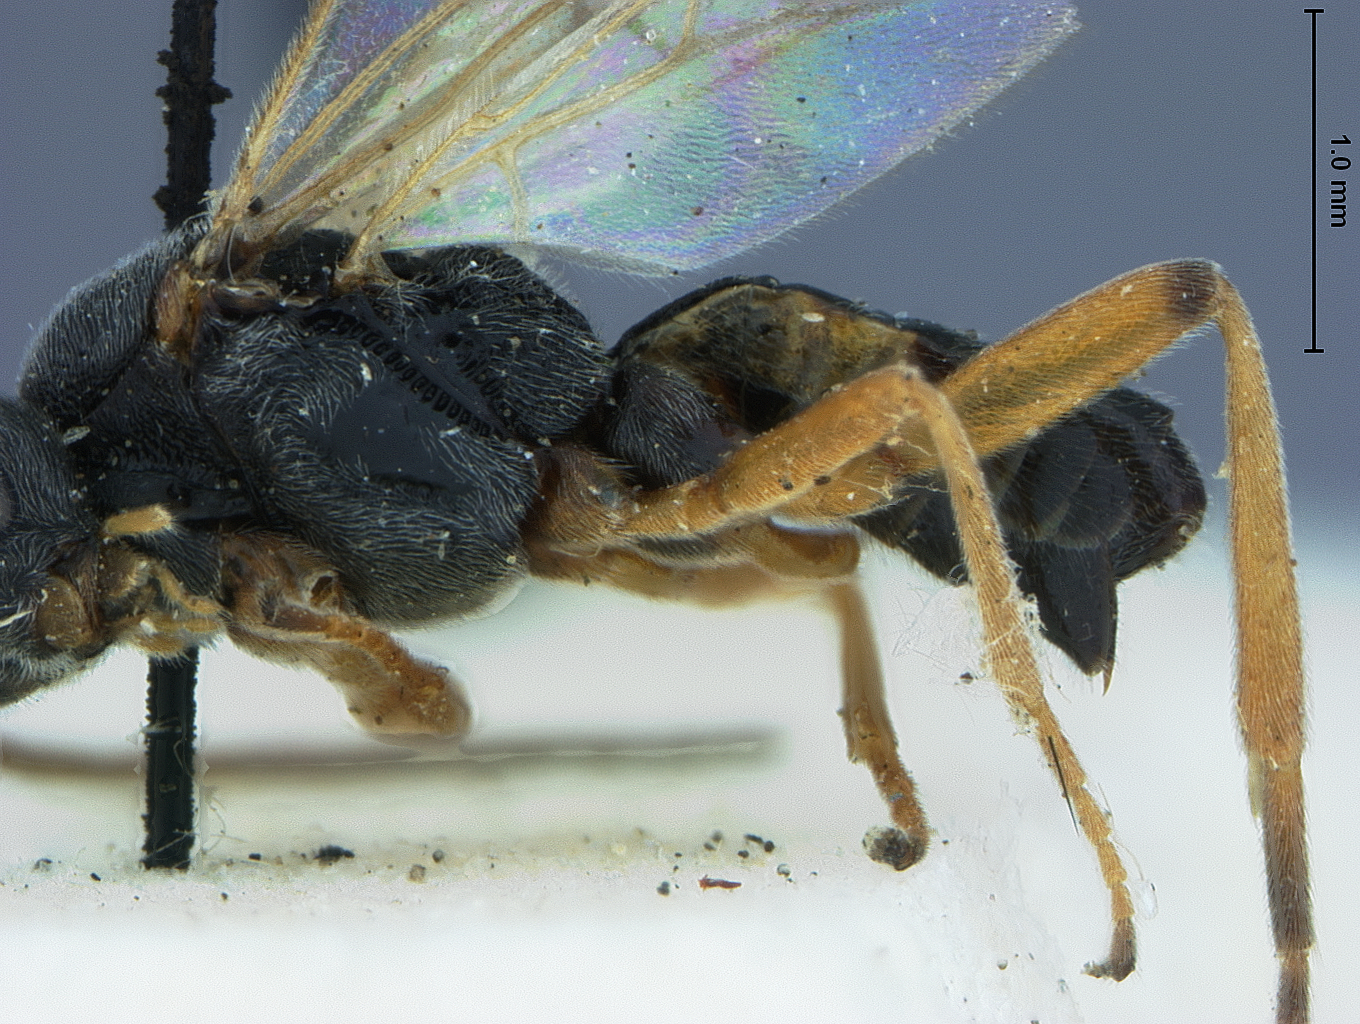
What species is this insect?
Microplitis sapporensis
